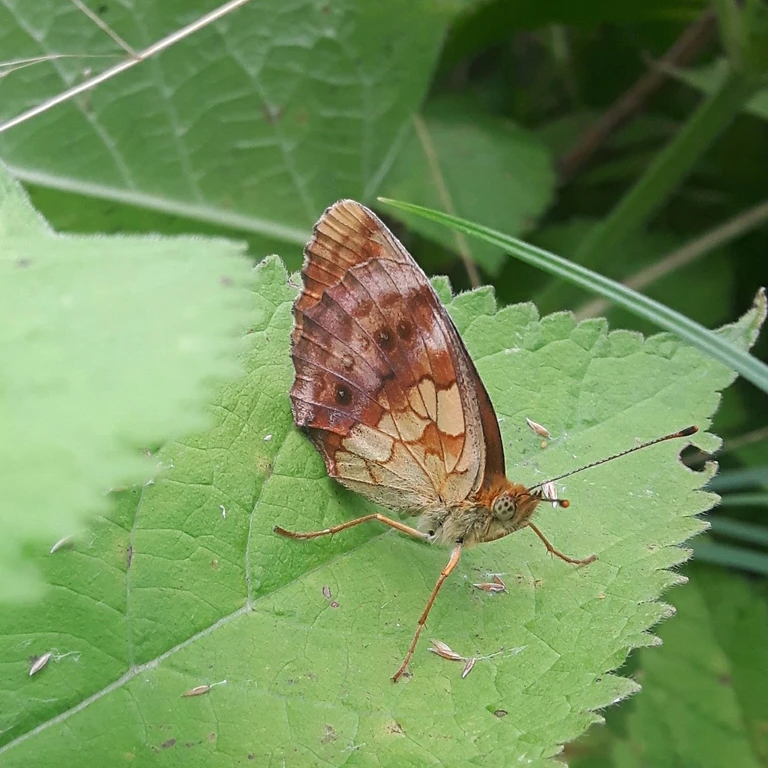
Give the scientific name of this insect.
Brenthis daphne
